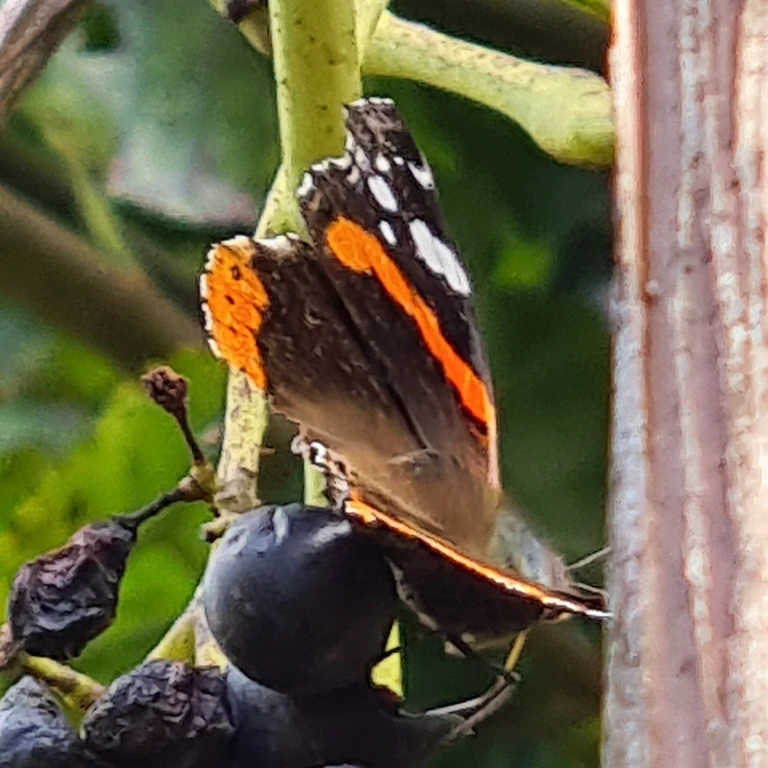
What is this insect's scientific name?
Vanessa atalanta
